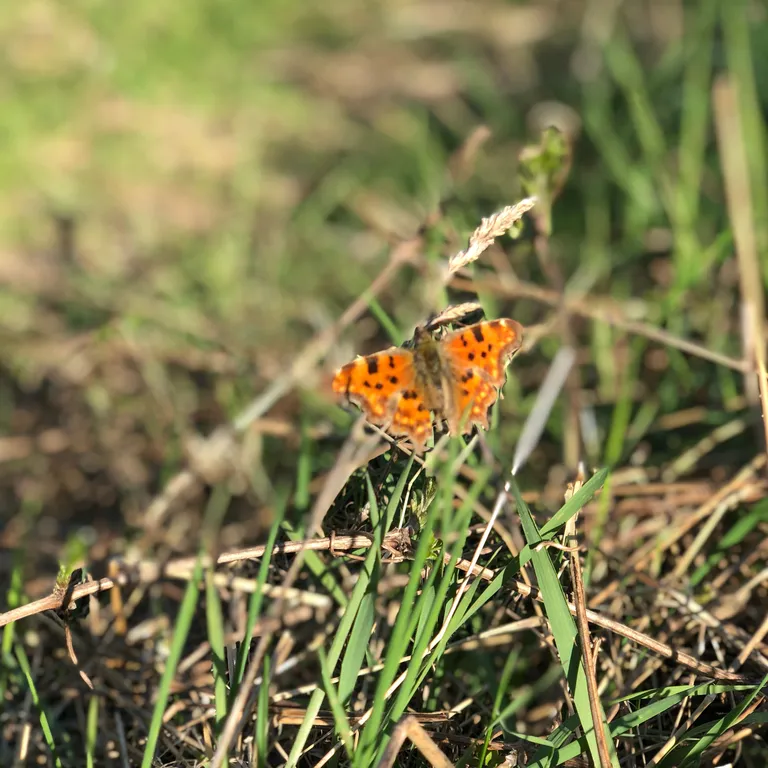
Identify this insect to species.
Polygonia c-album
